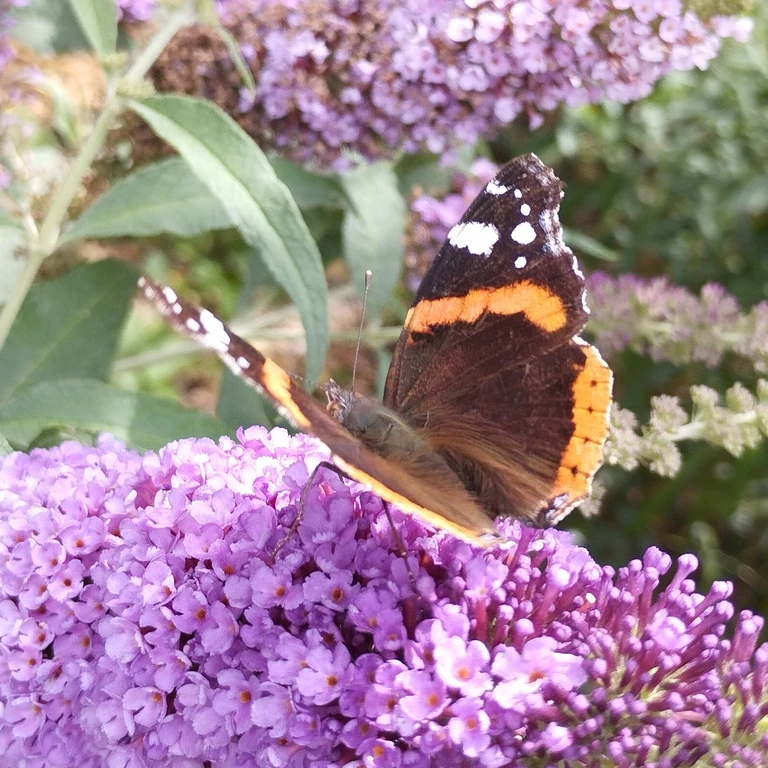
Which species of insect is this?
Vanessa atalanta
